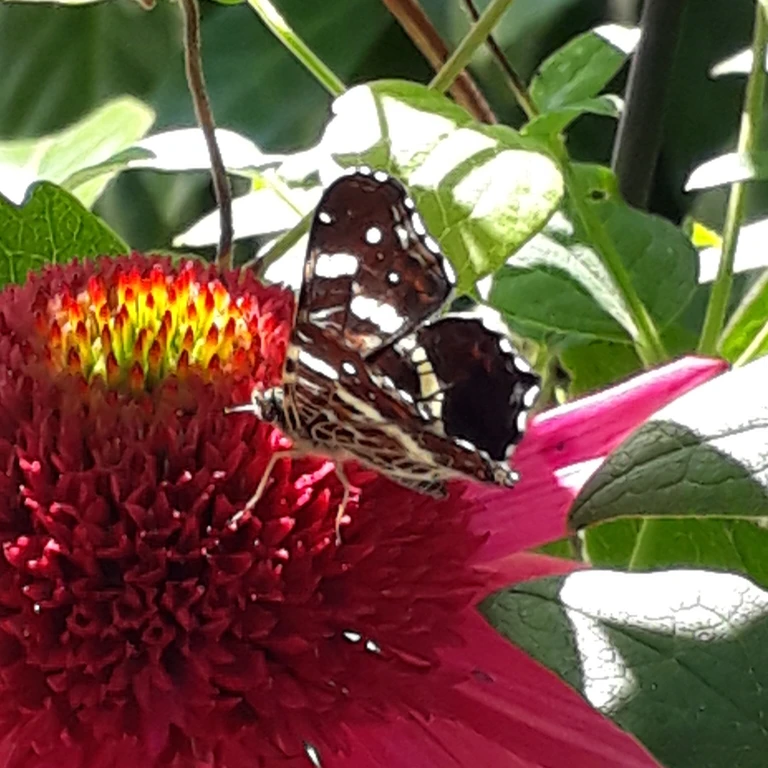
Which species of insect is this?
Araschnia levana
